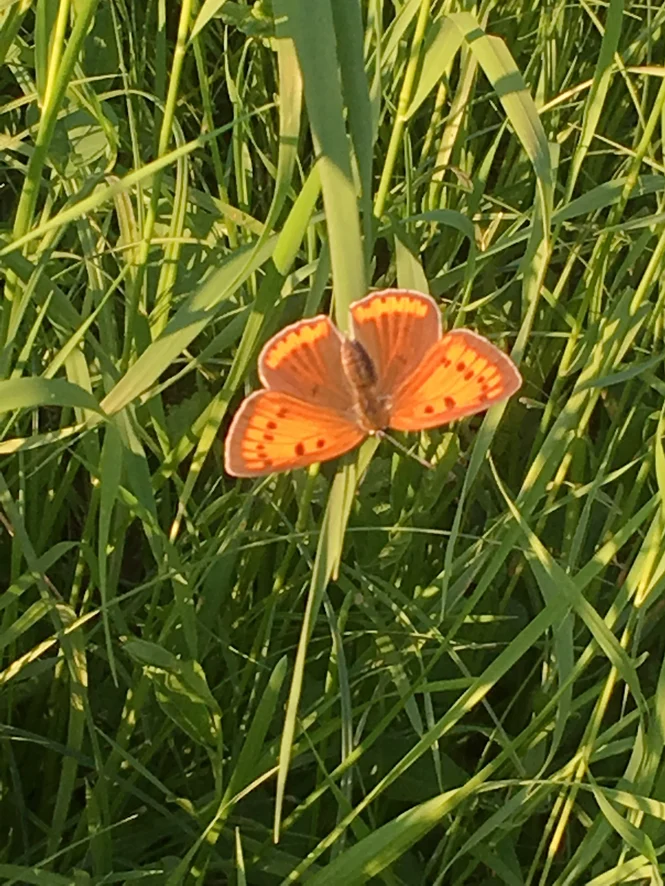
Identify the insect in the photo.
Lycaena dispar
